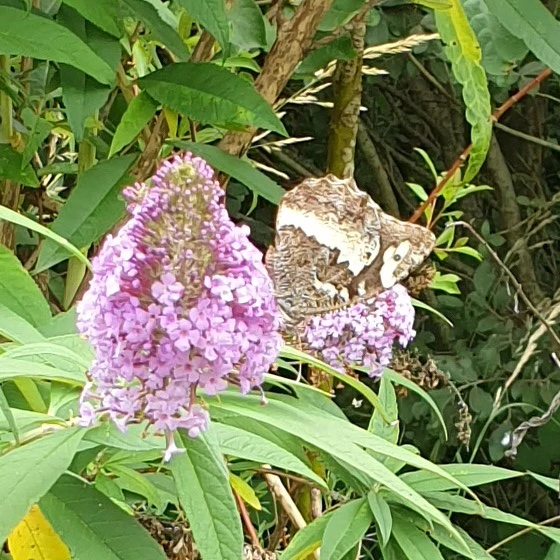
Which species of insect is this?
Brintesia circe
